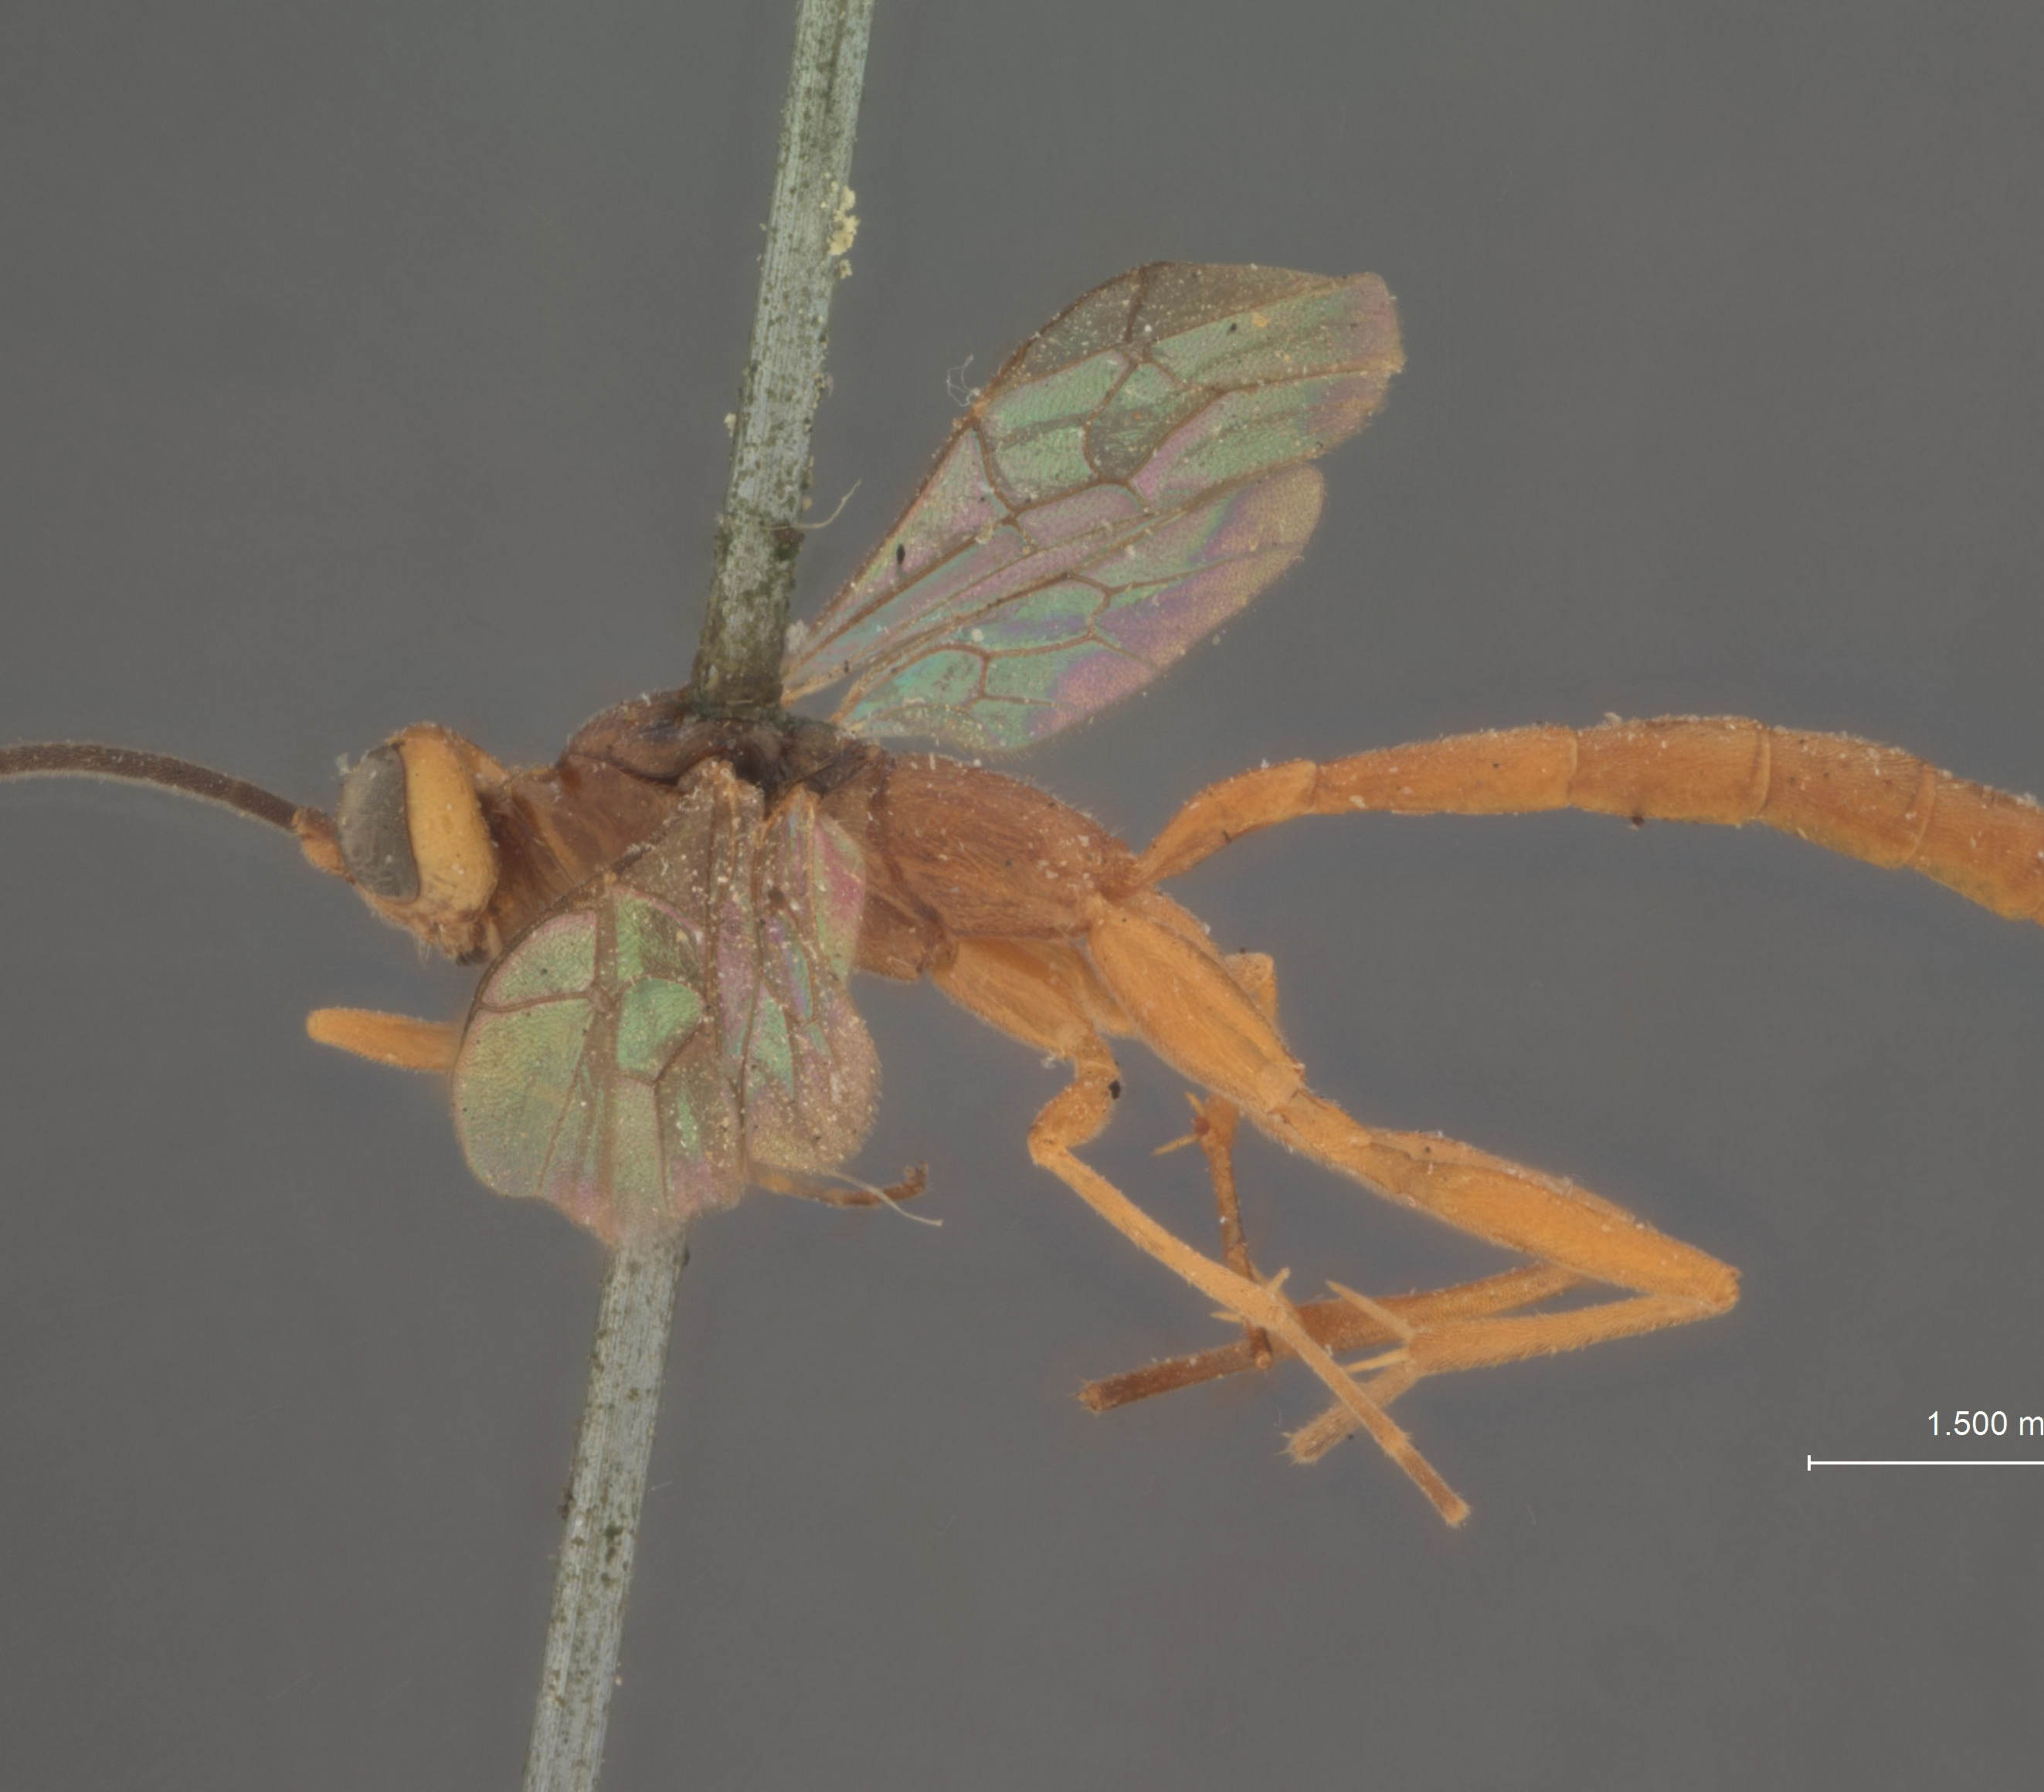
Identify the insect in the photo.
Mesoleptus strigosus
